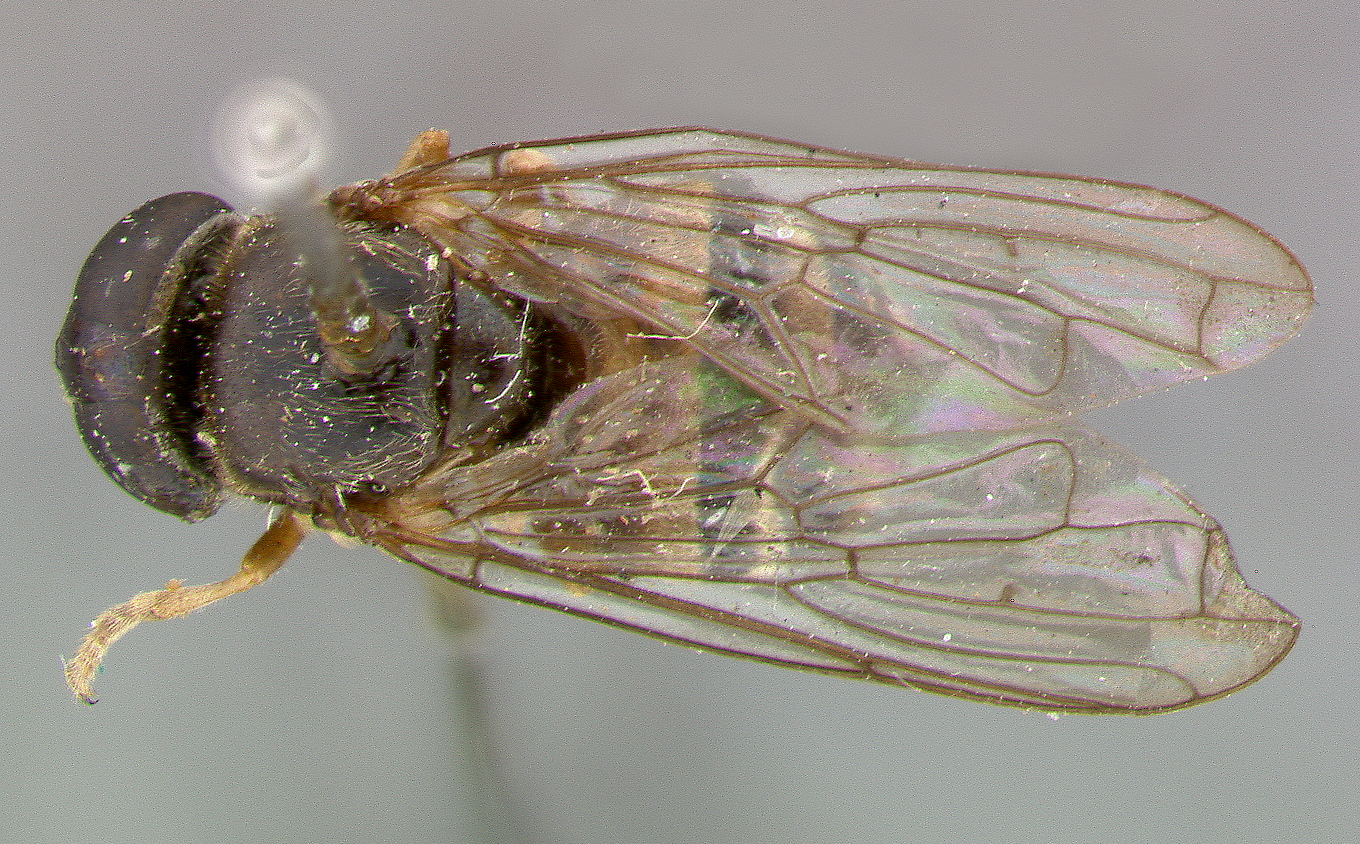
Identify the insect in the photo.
Microdon clavicornis
